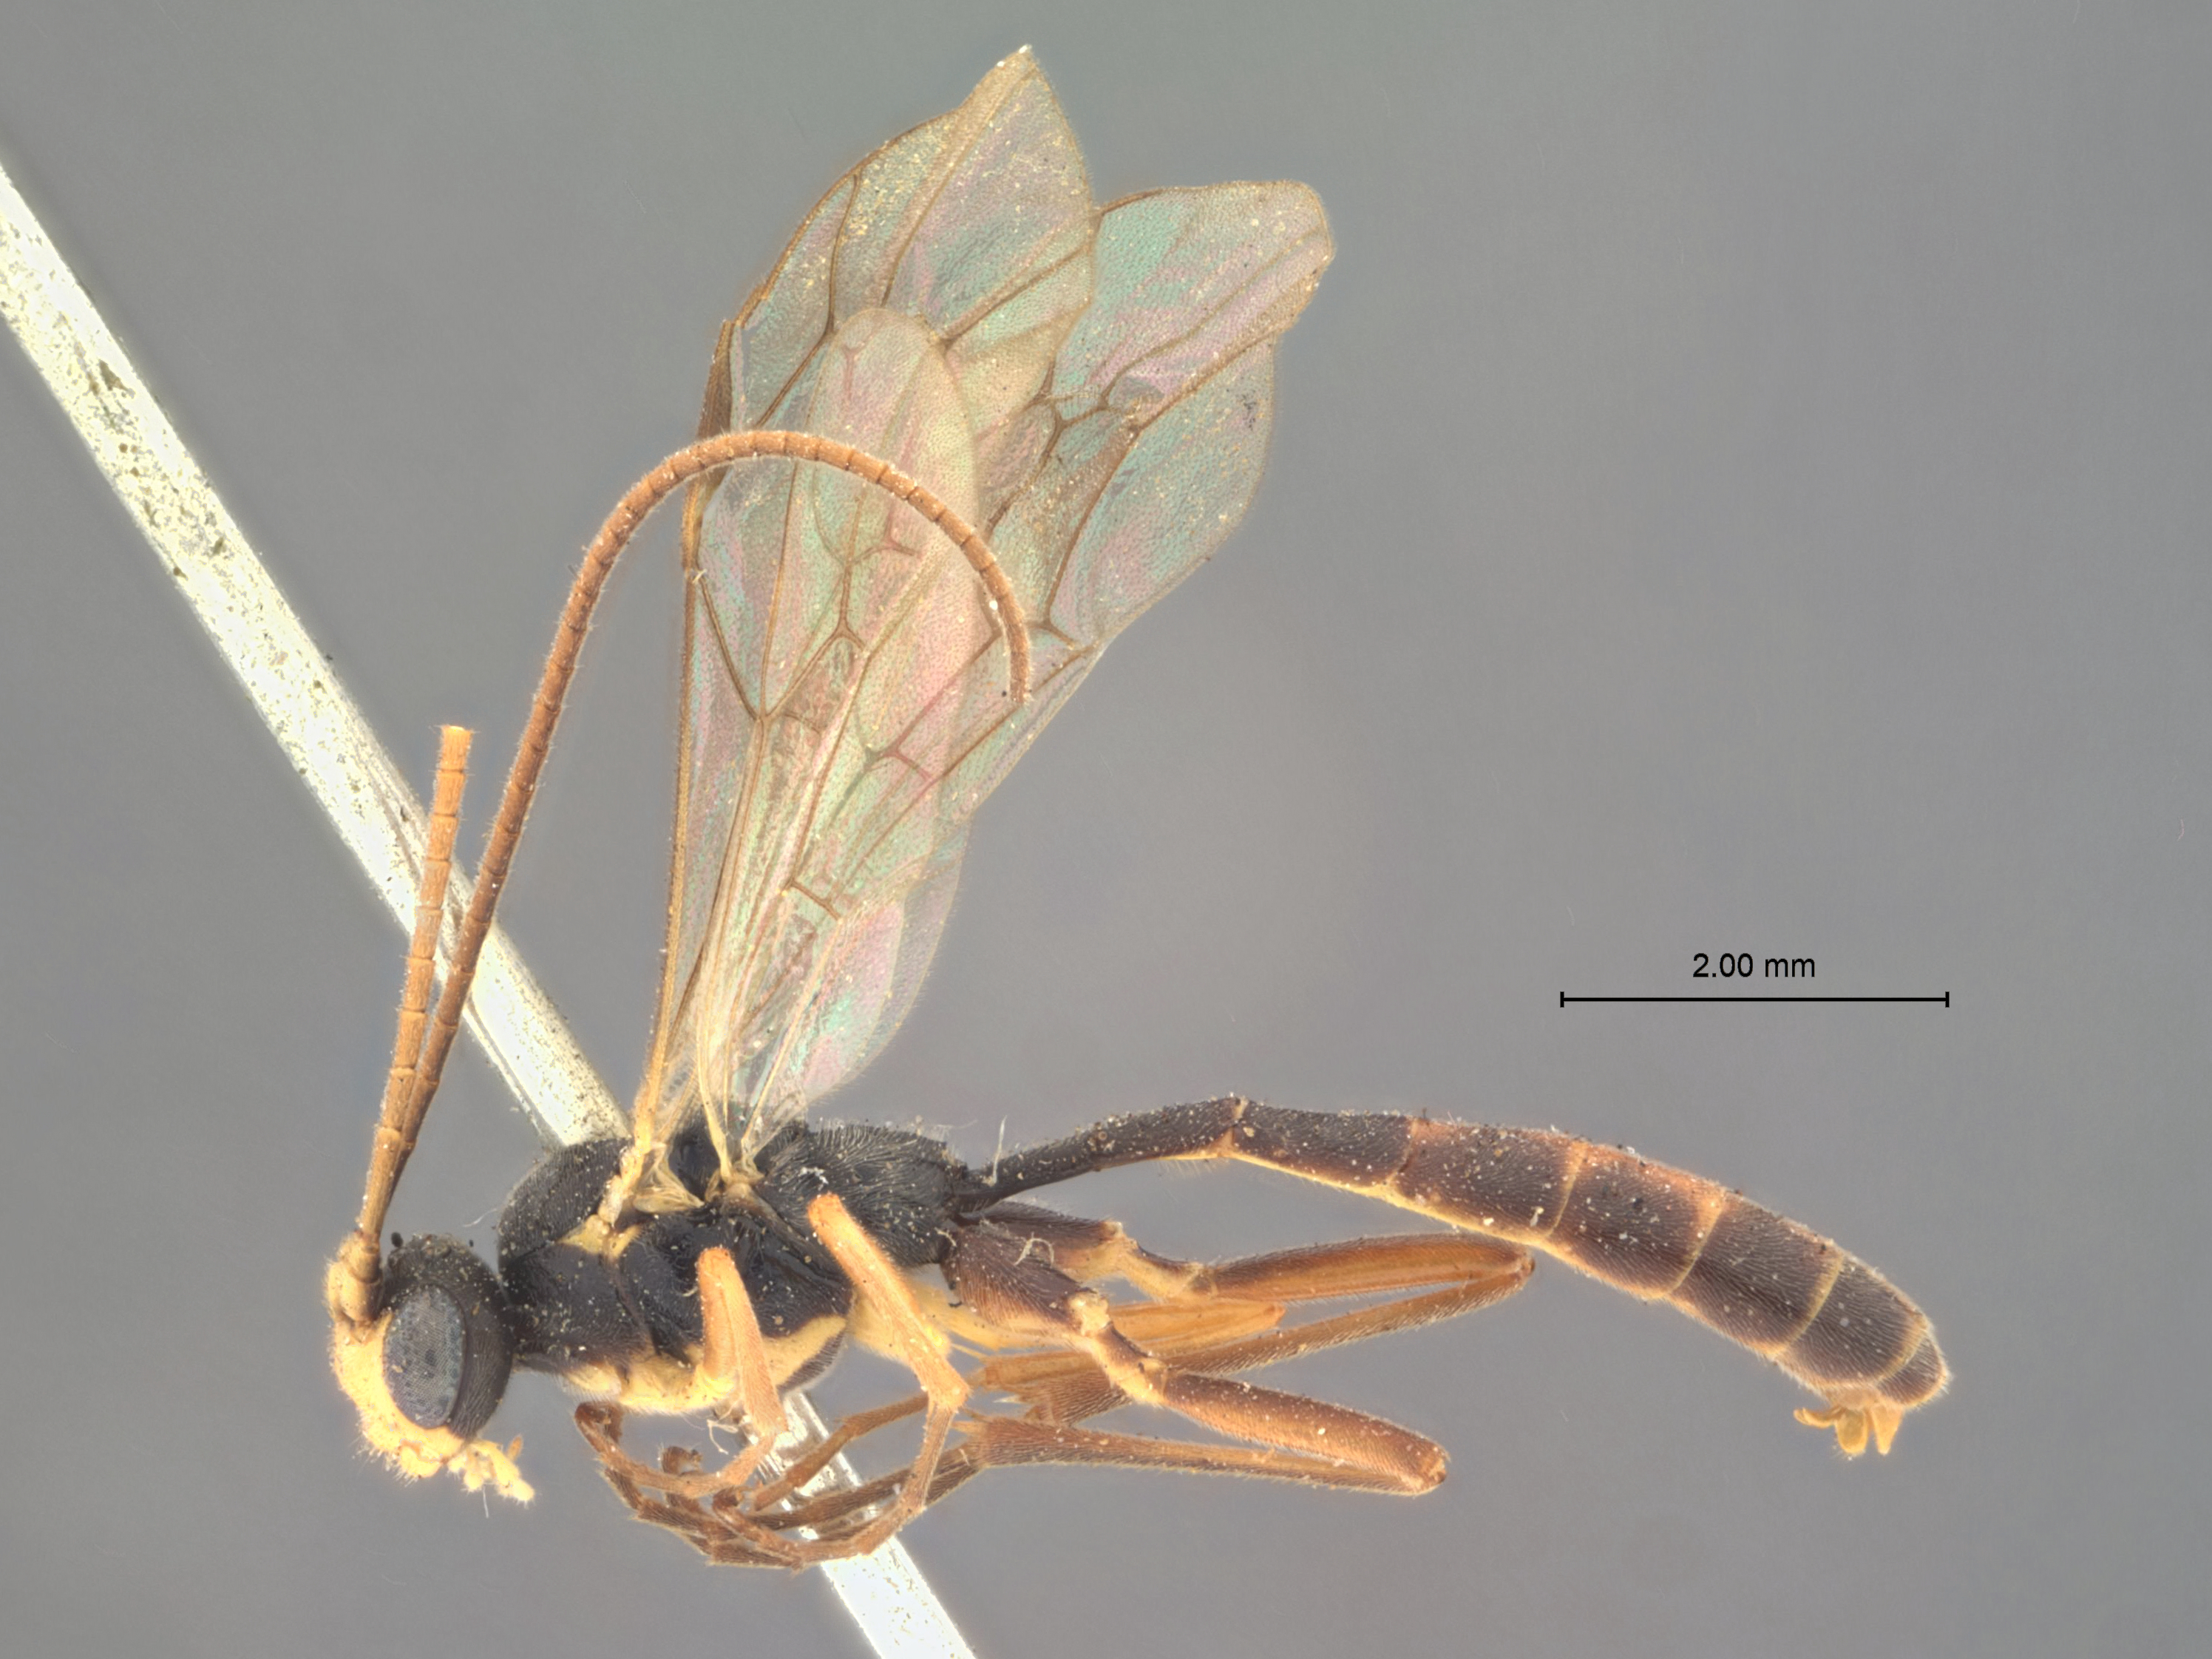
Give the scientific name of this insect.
Hypocryptus variegatus
